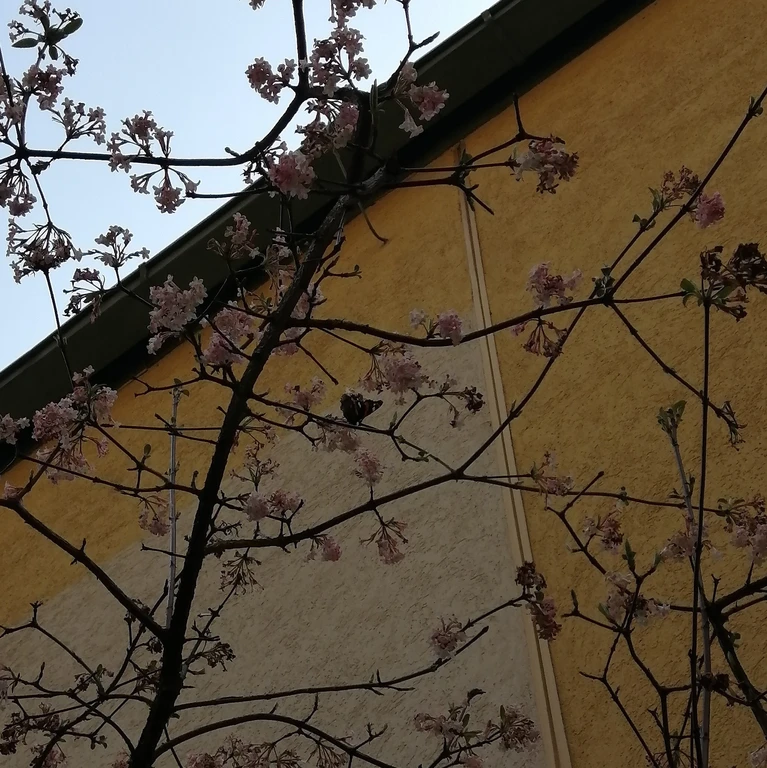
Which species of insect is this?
Vanessa atalanta
